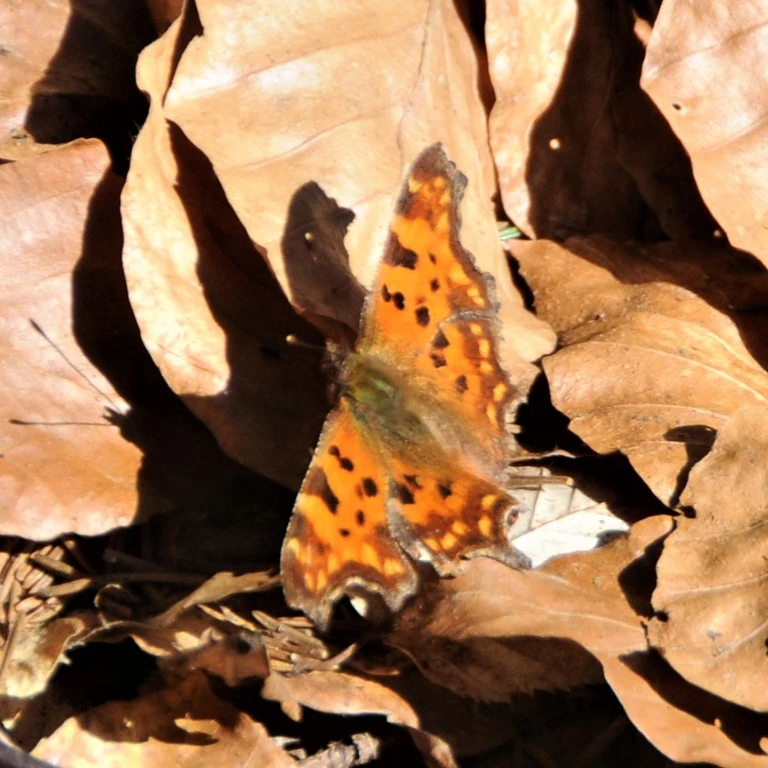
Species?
Polygonia c-album
